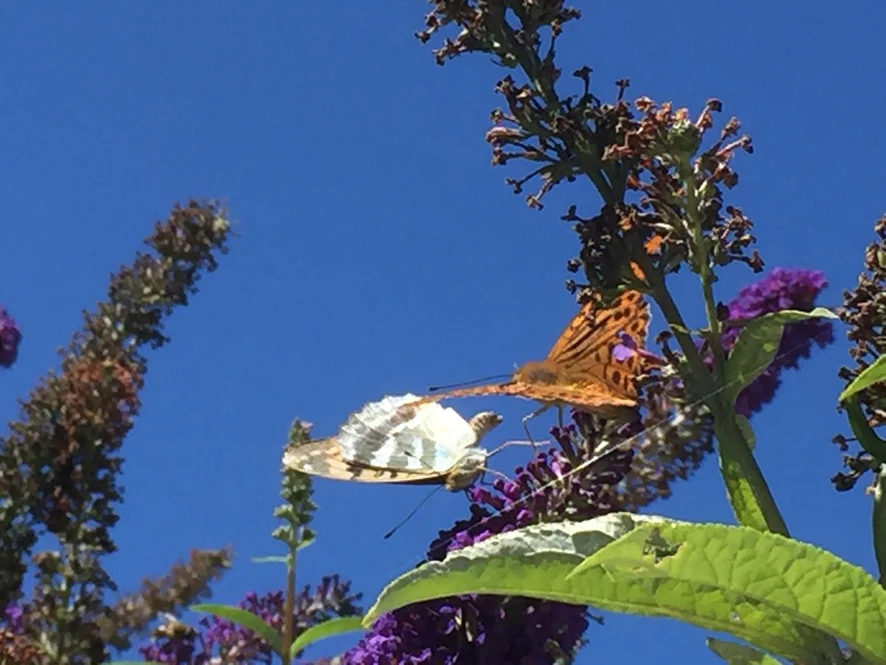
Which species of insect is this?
Argynnis paphia
